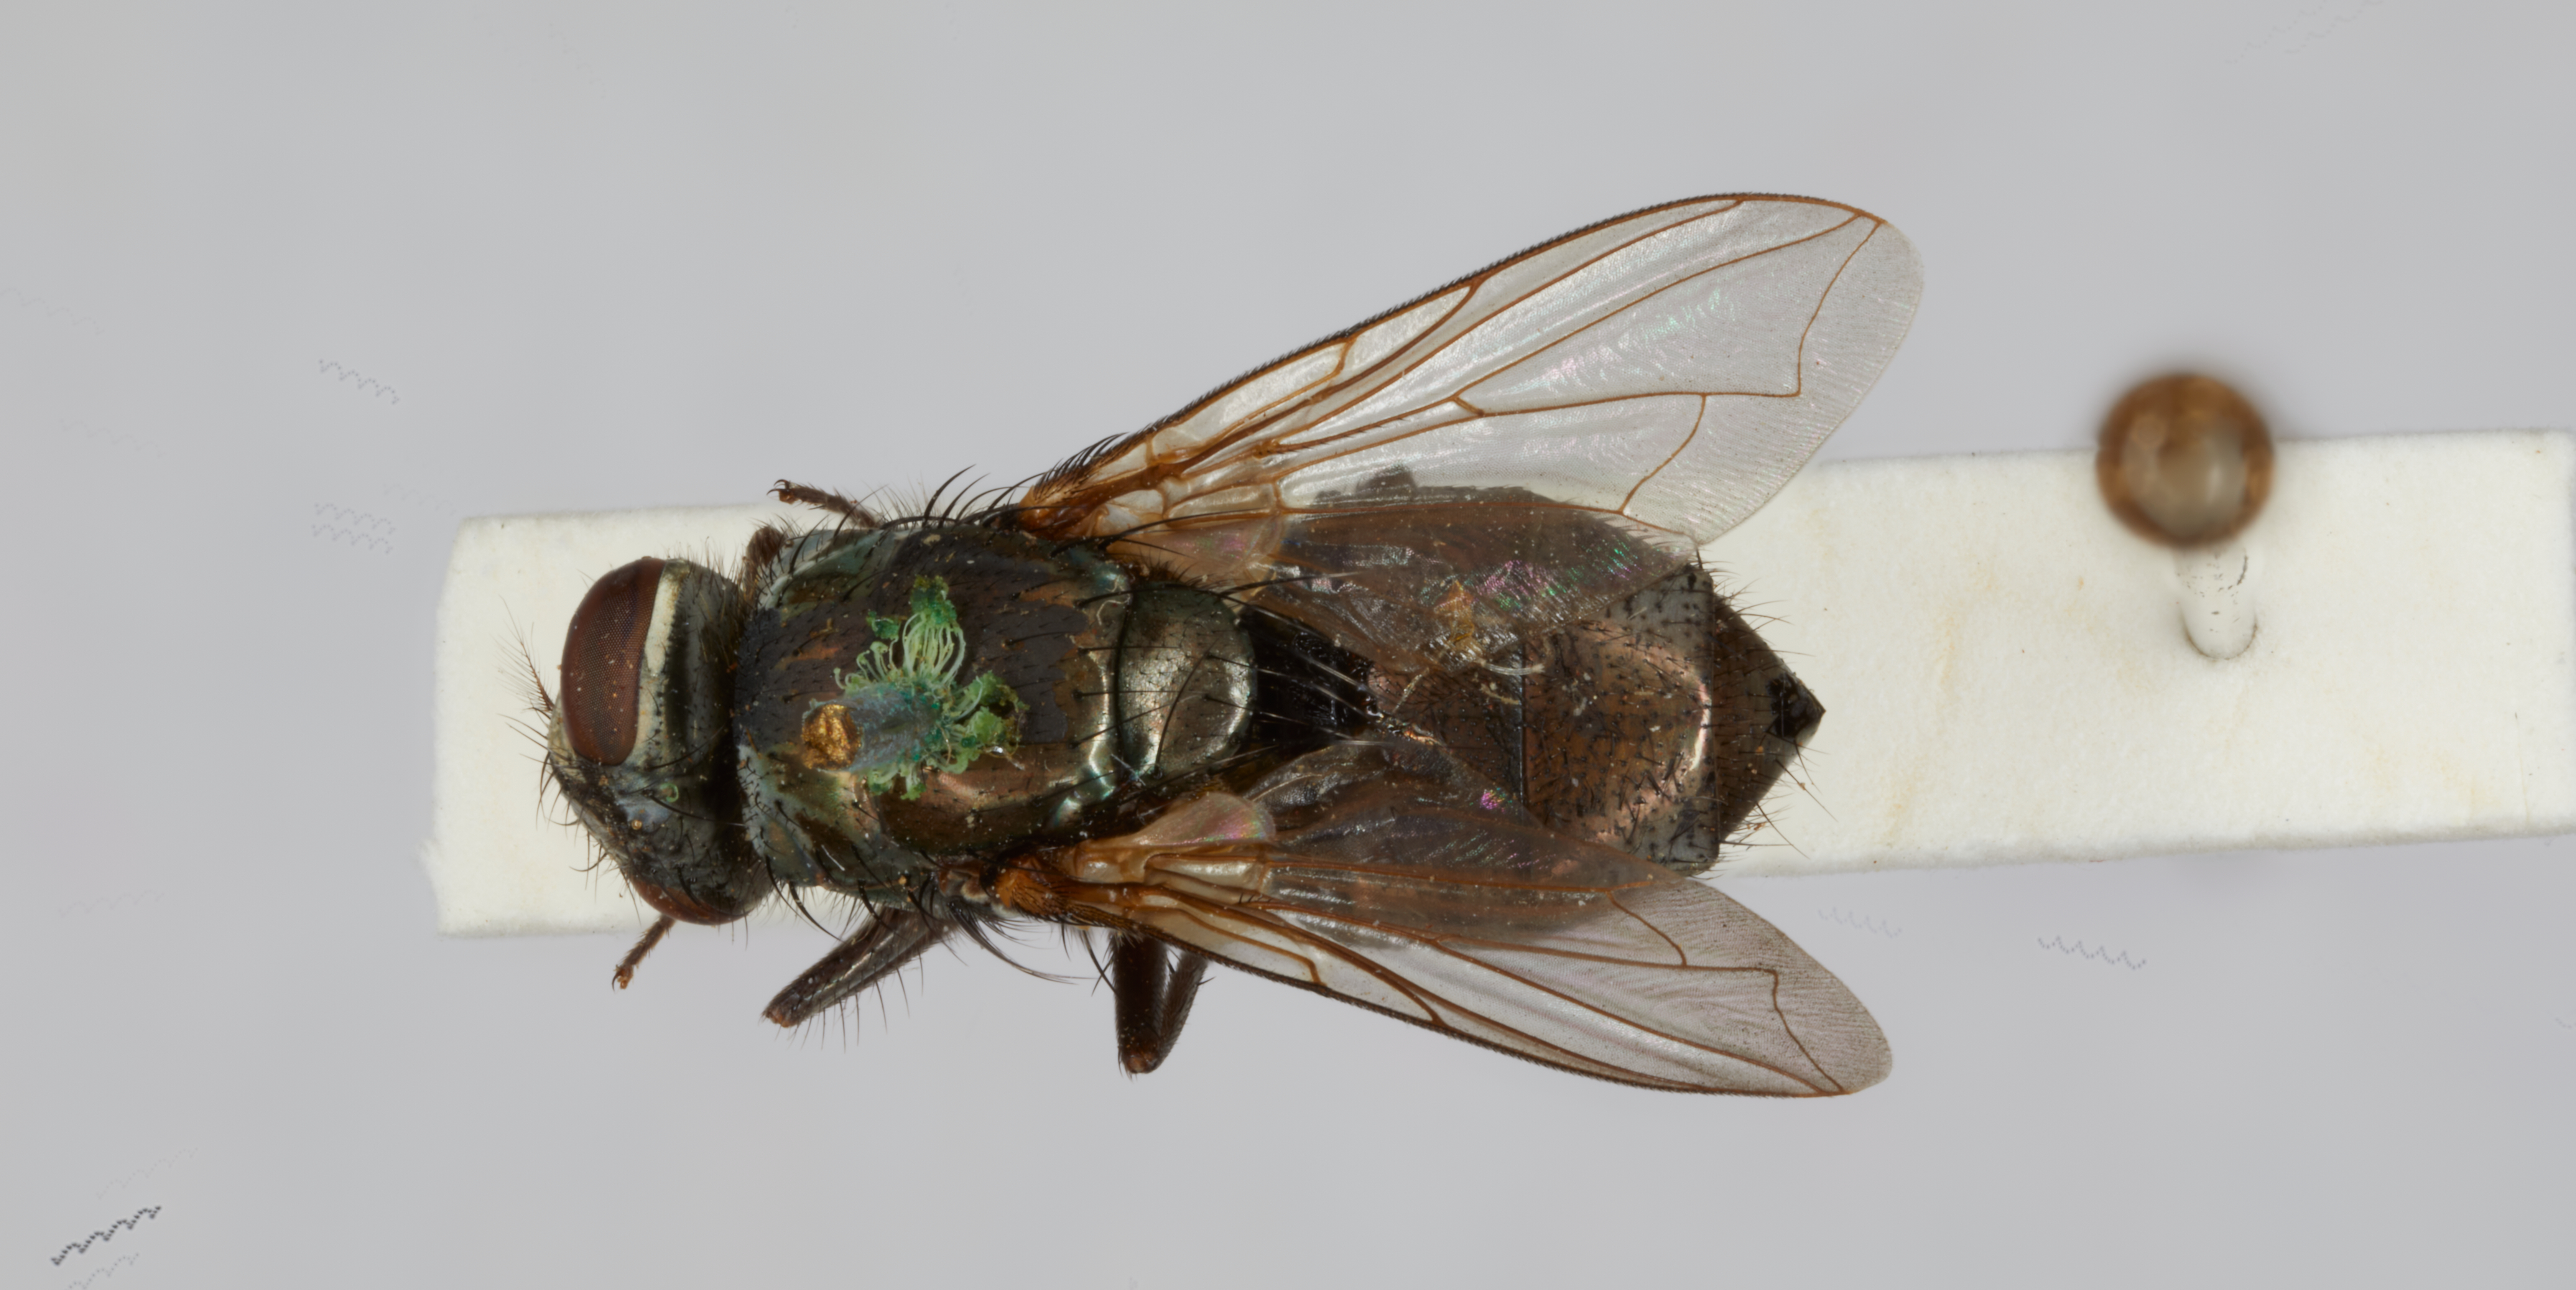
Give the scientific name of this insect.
Hemipyrellia orientalis
